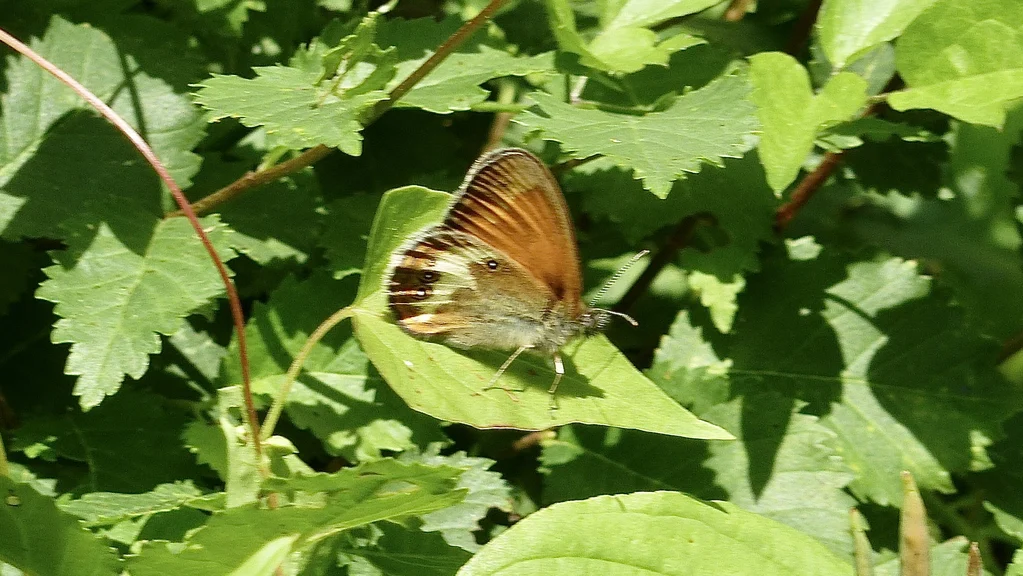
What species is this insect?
Coenonympha arcania
